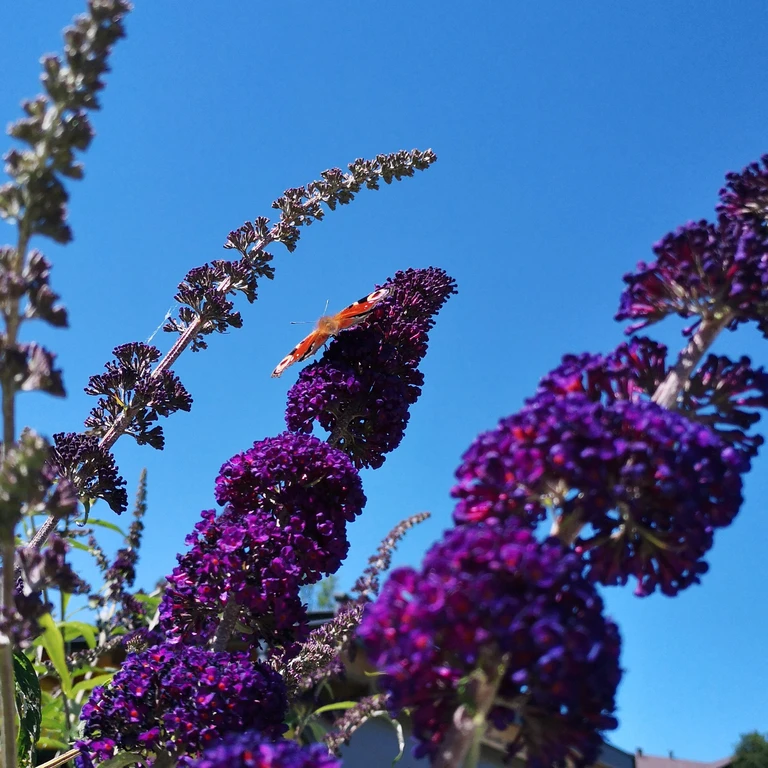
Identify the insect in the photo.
Aglais io
